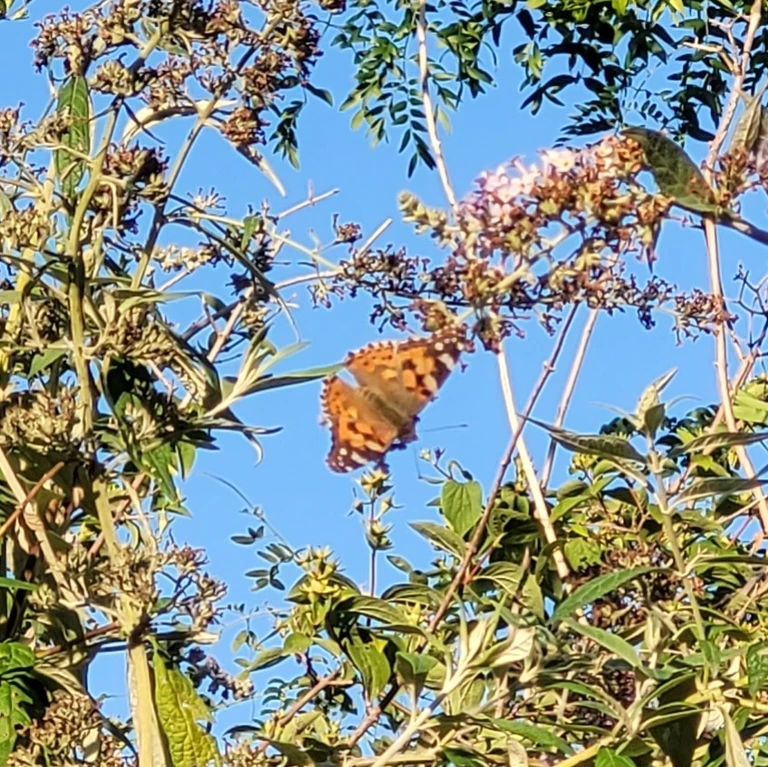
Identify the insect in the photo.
Vanessa cardui
